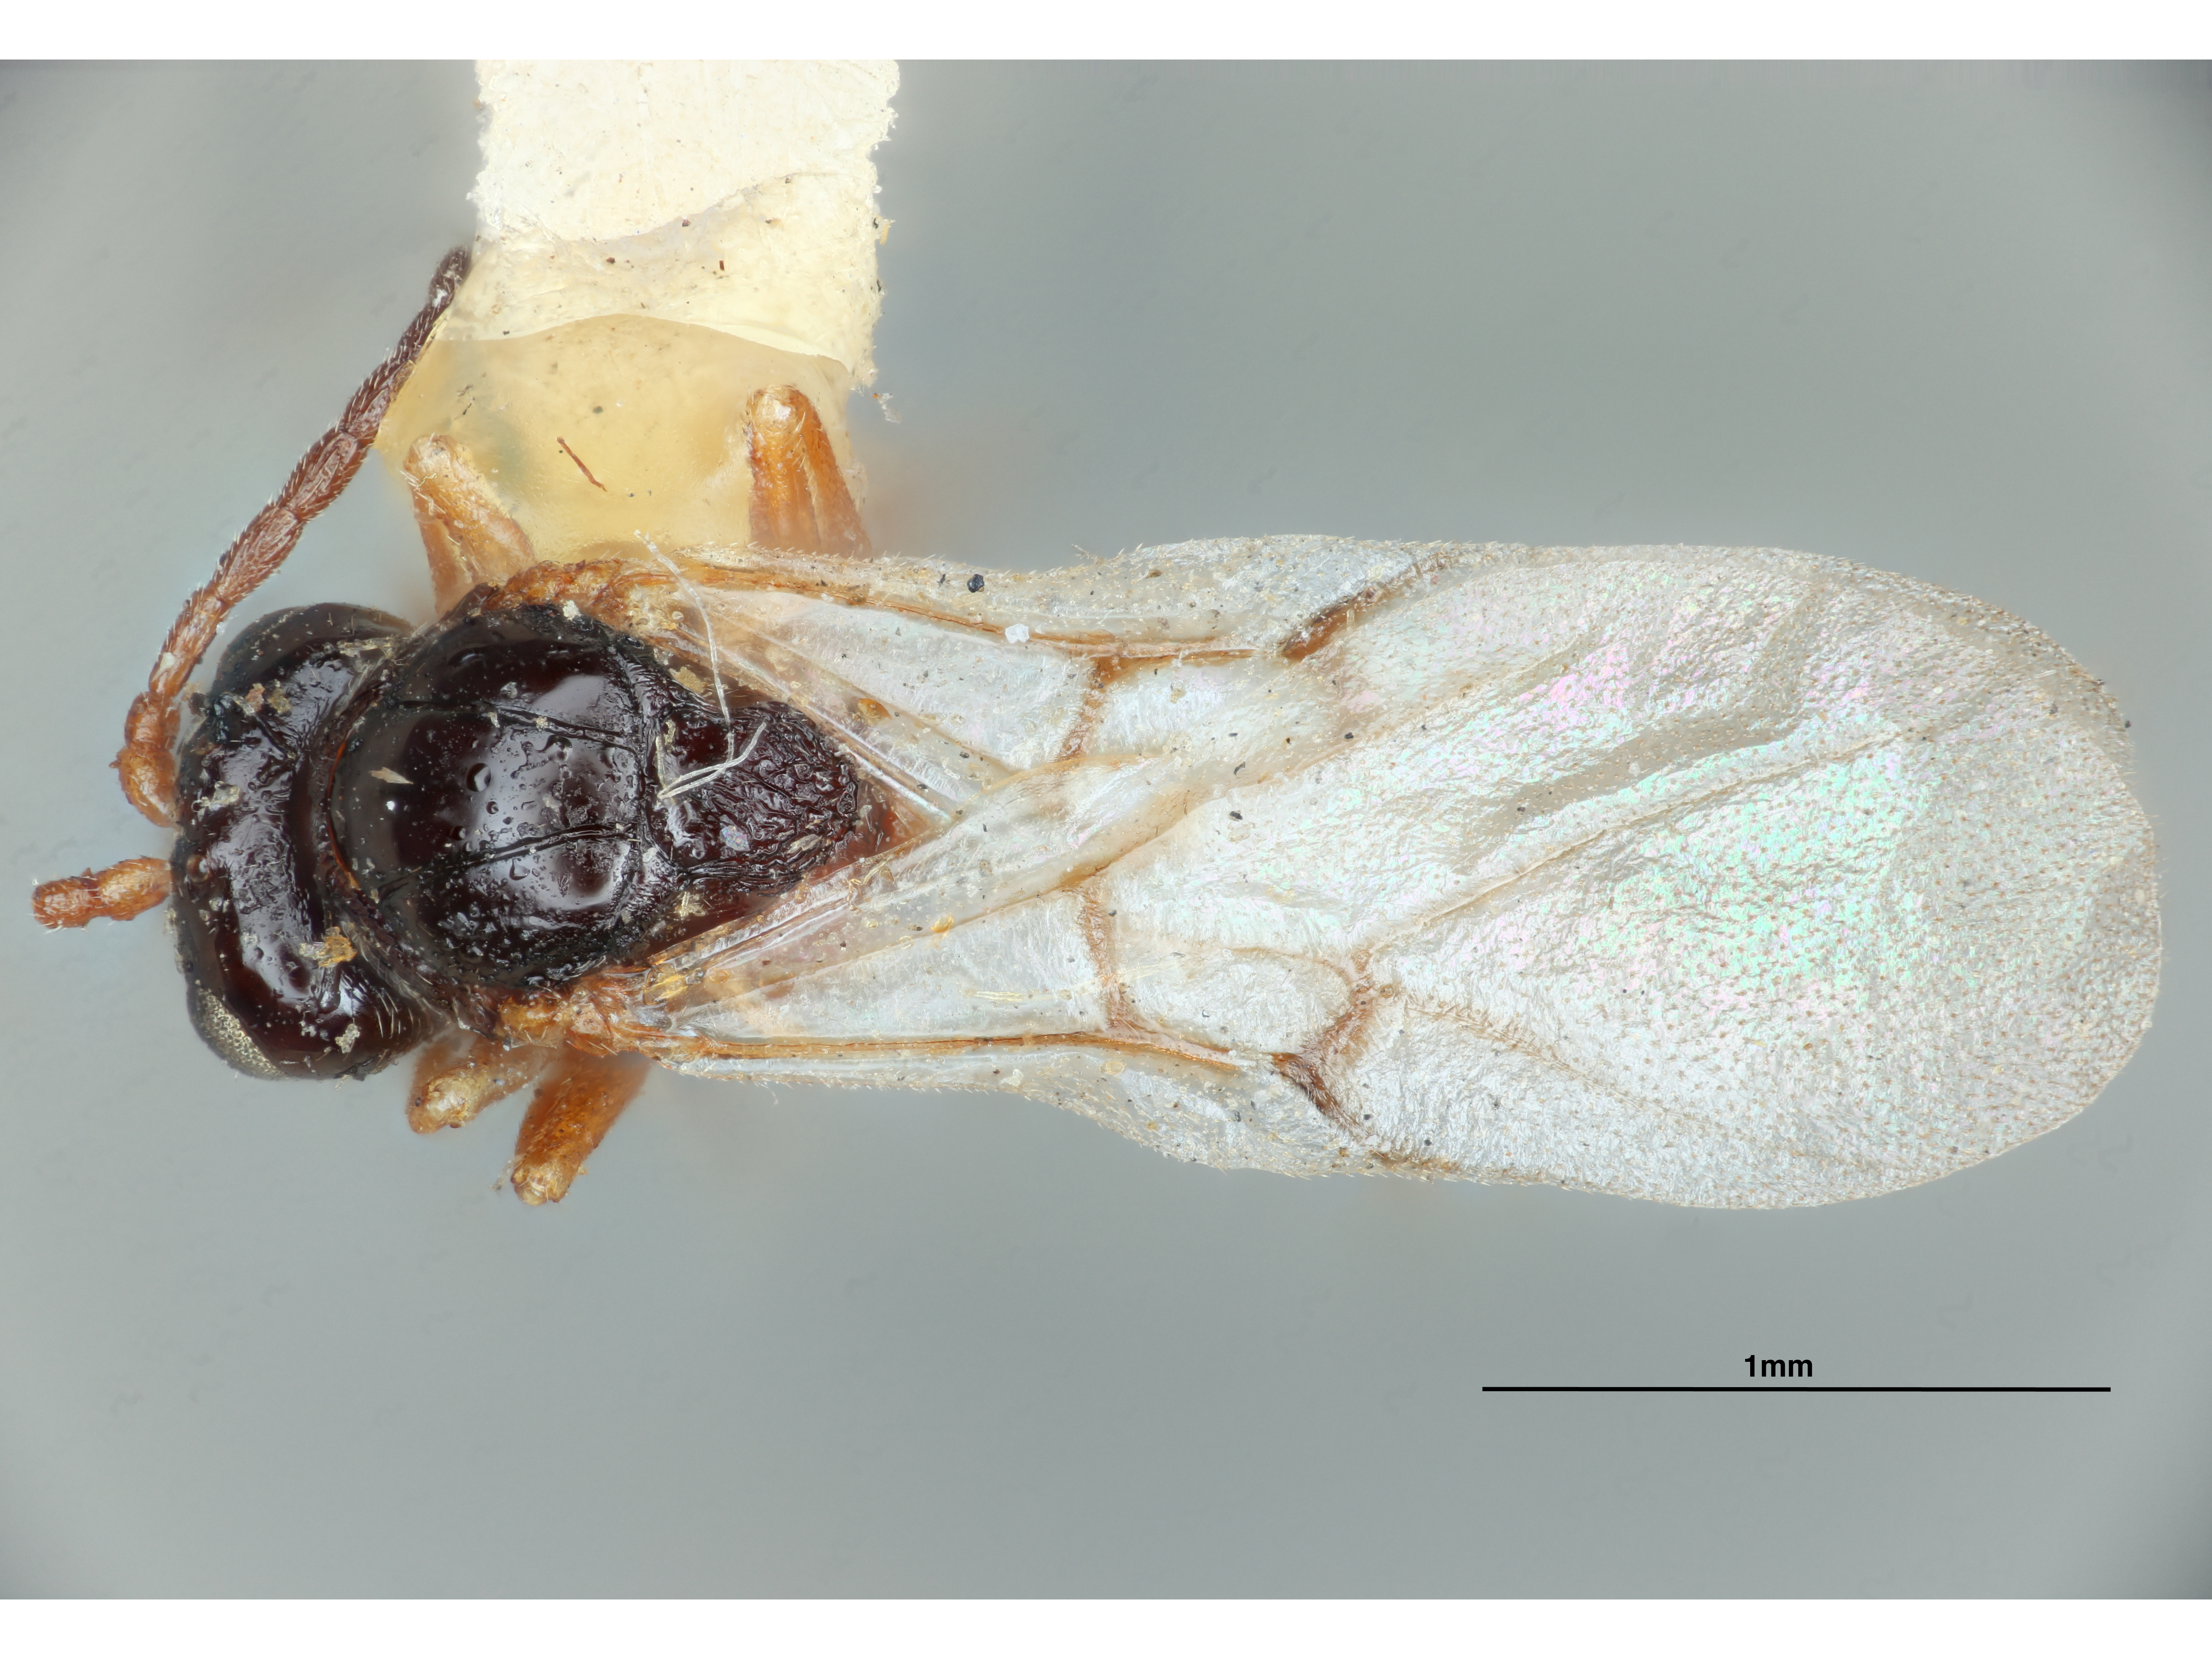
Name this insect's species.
Diastrophus fragariae
